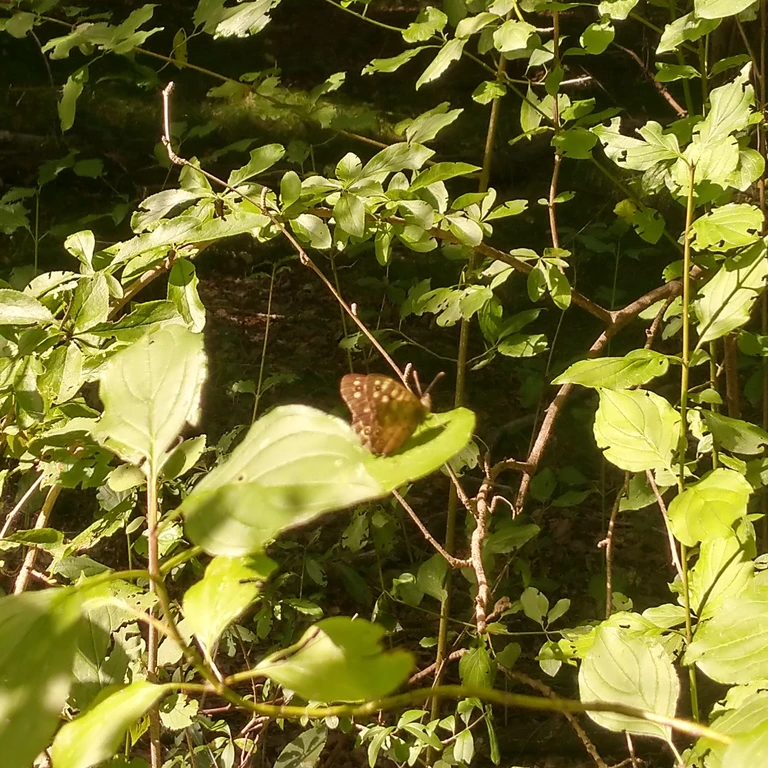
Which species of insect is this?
Pararge aegeria
